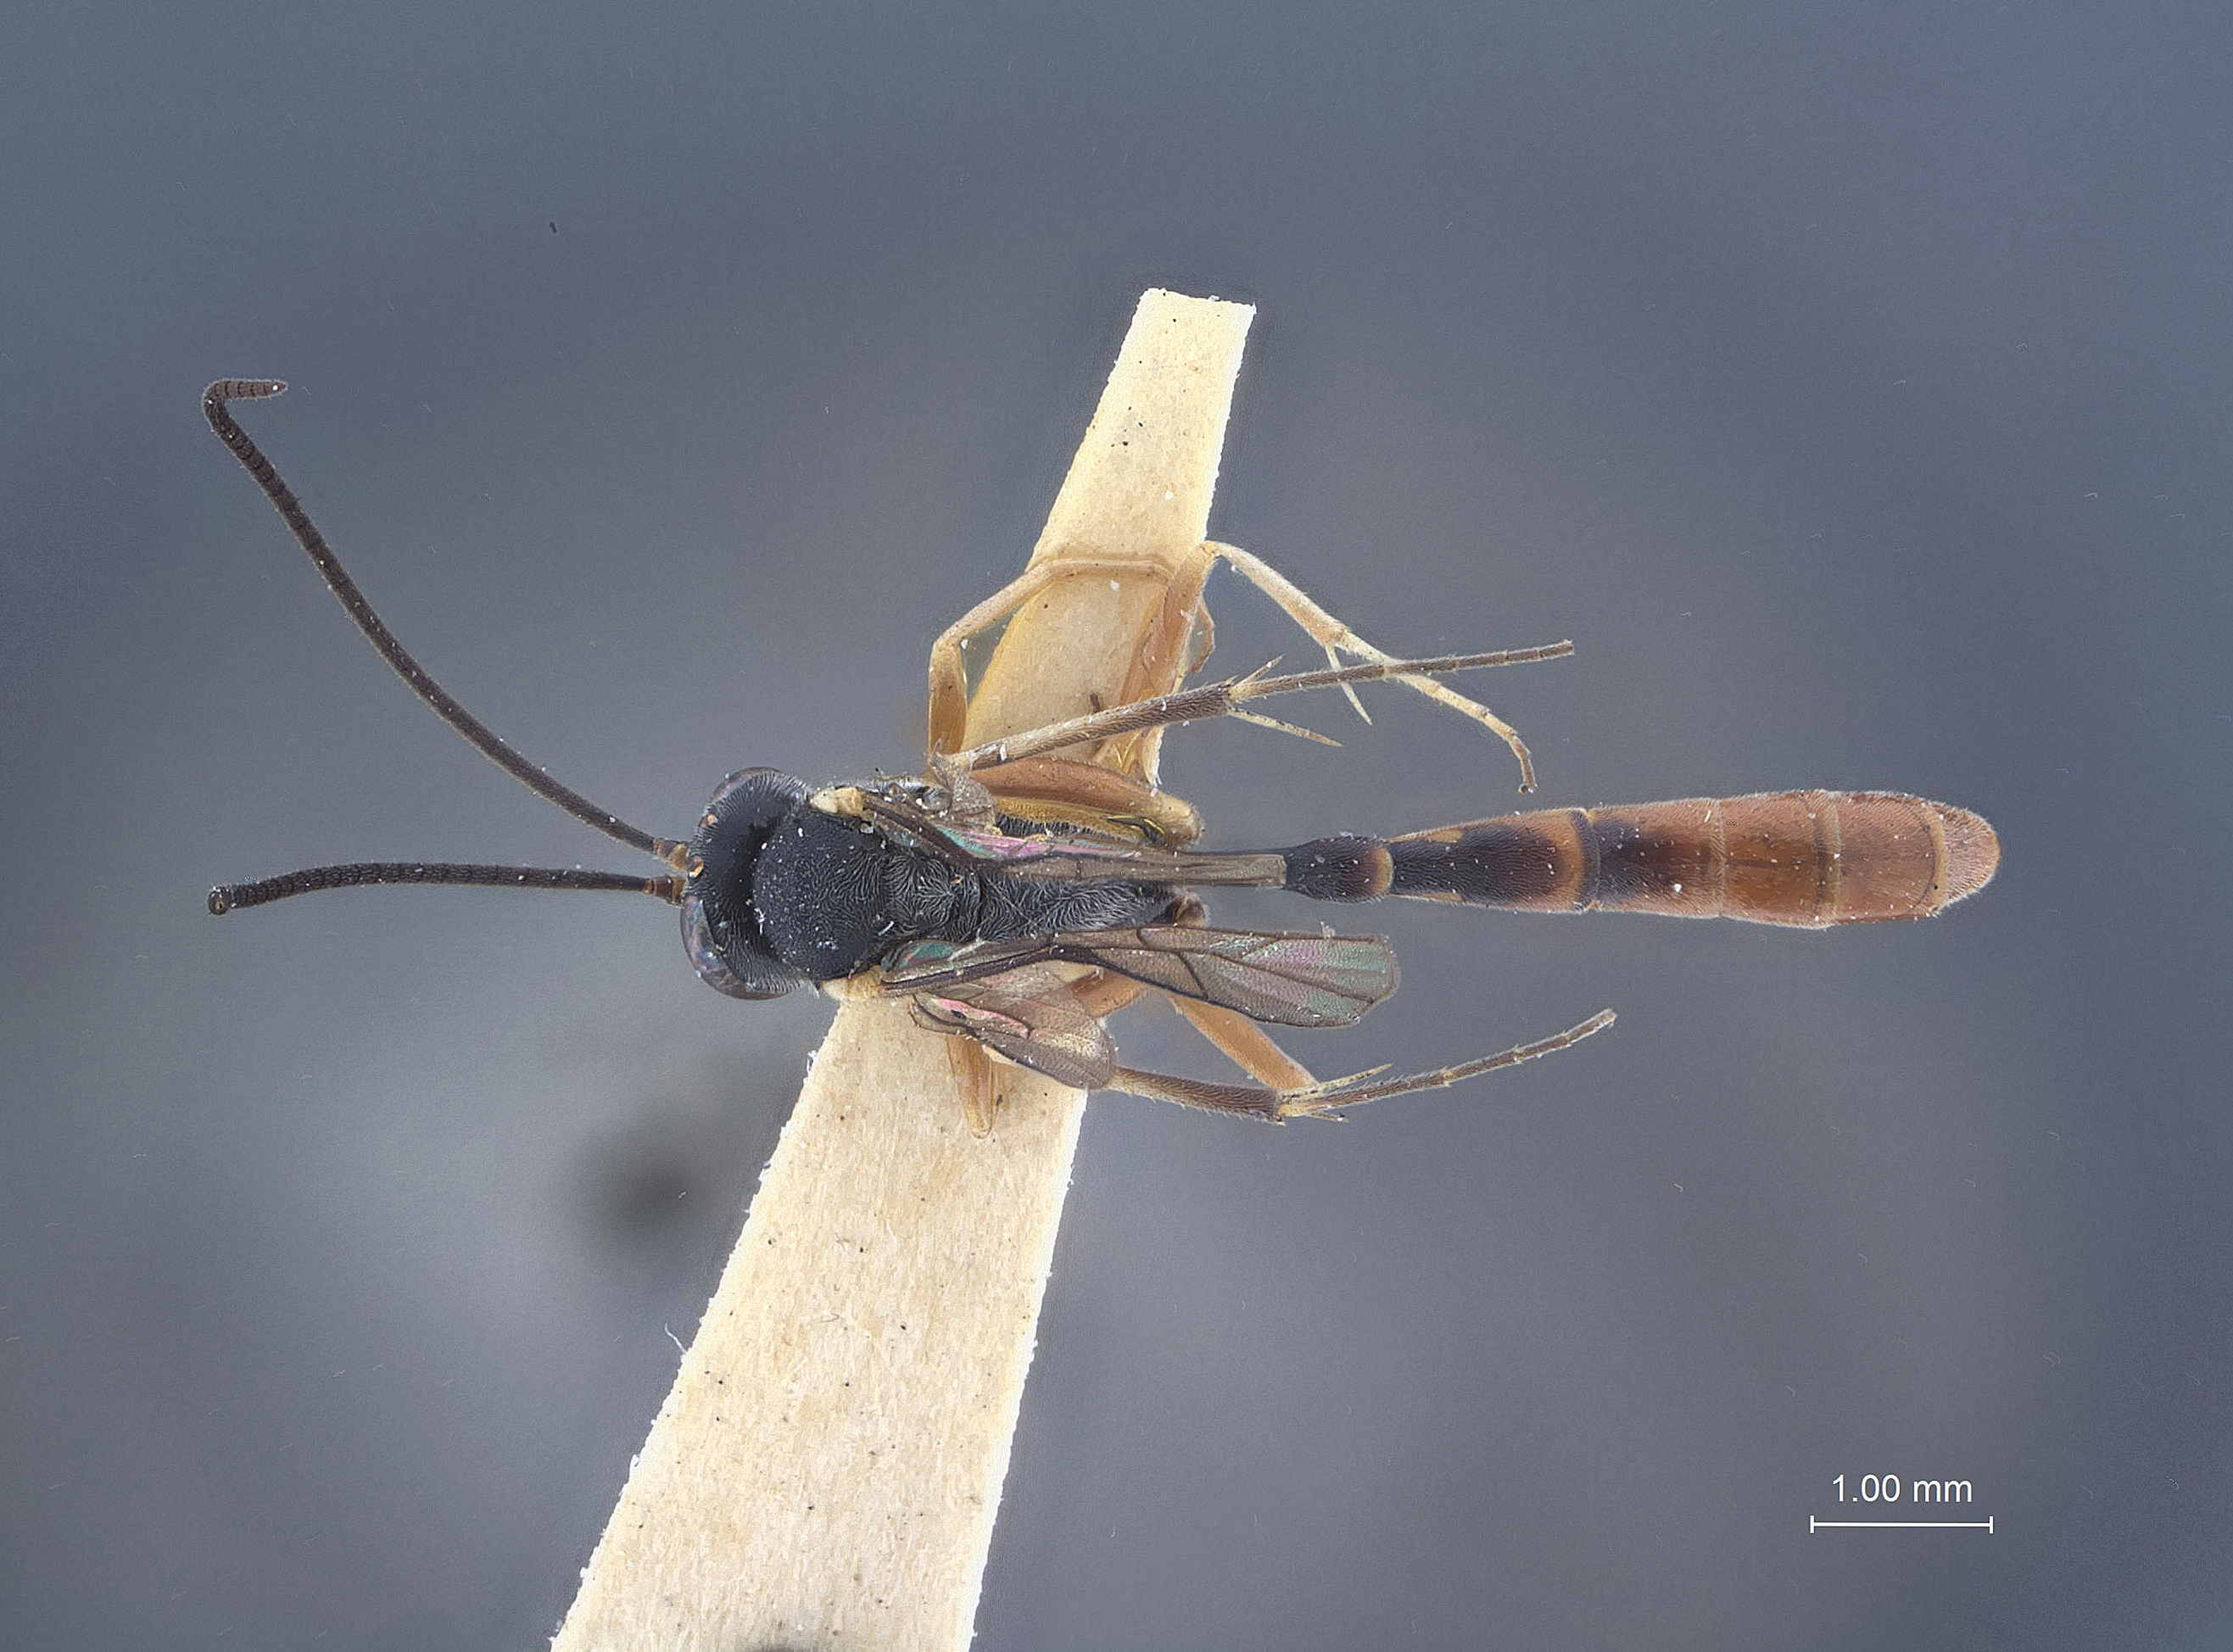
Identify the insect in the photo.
Casinaria vadosa
